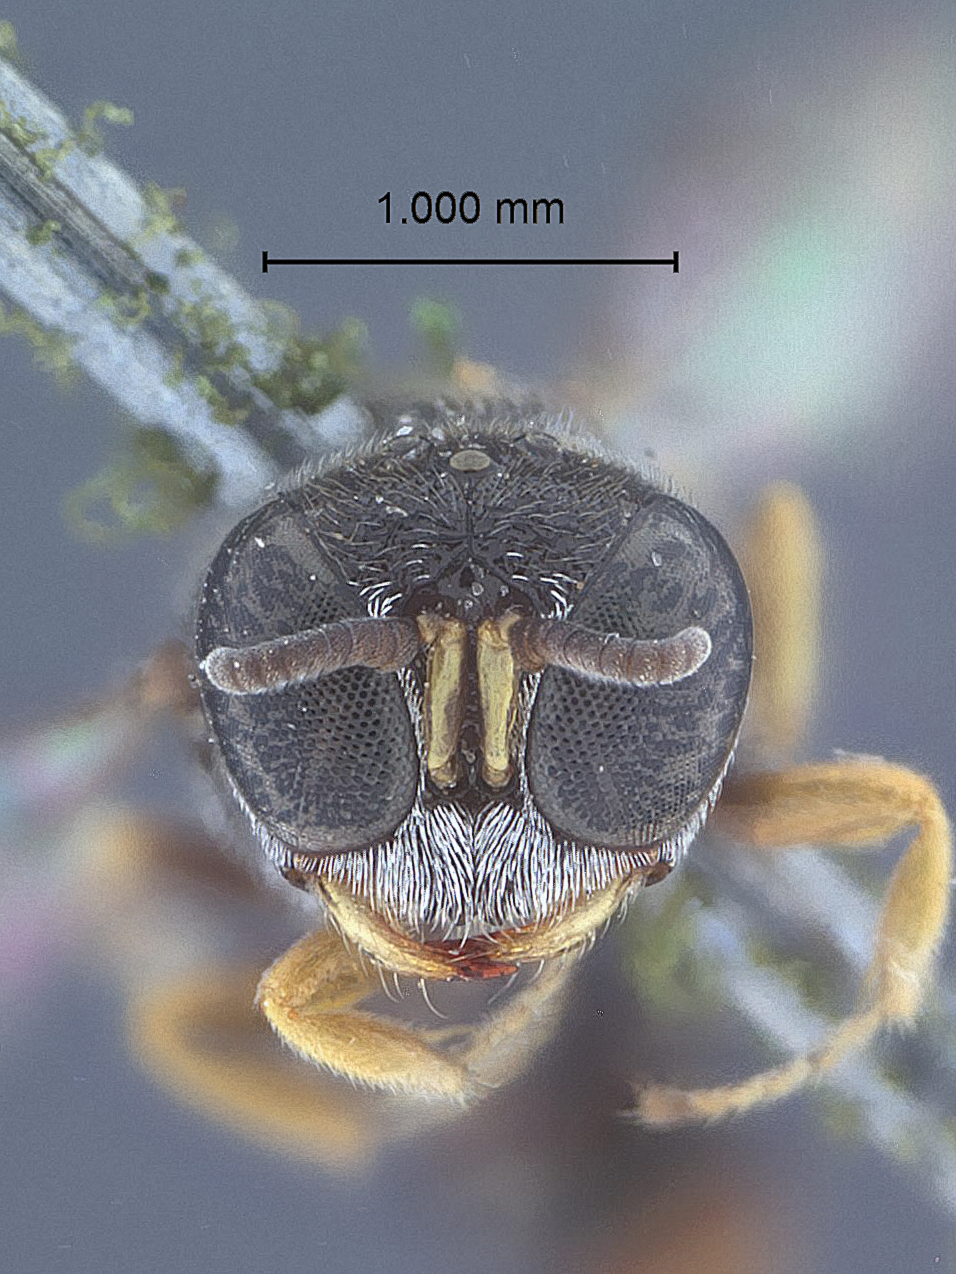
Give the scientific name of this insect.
Lindenius robertsoni
